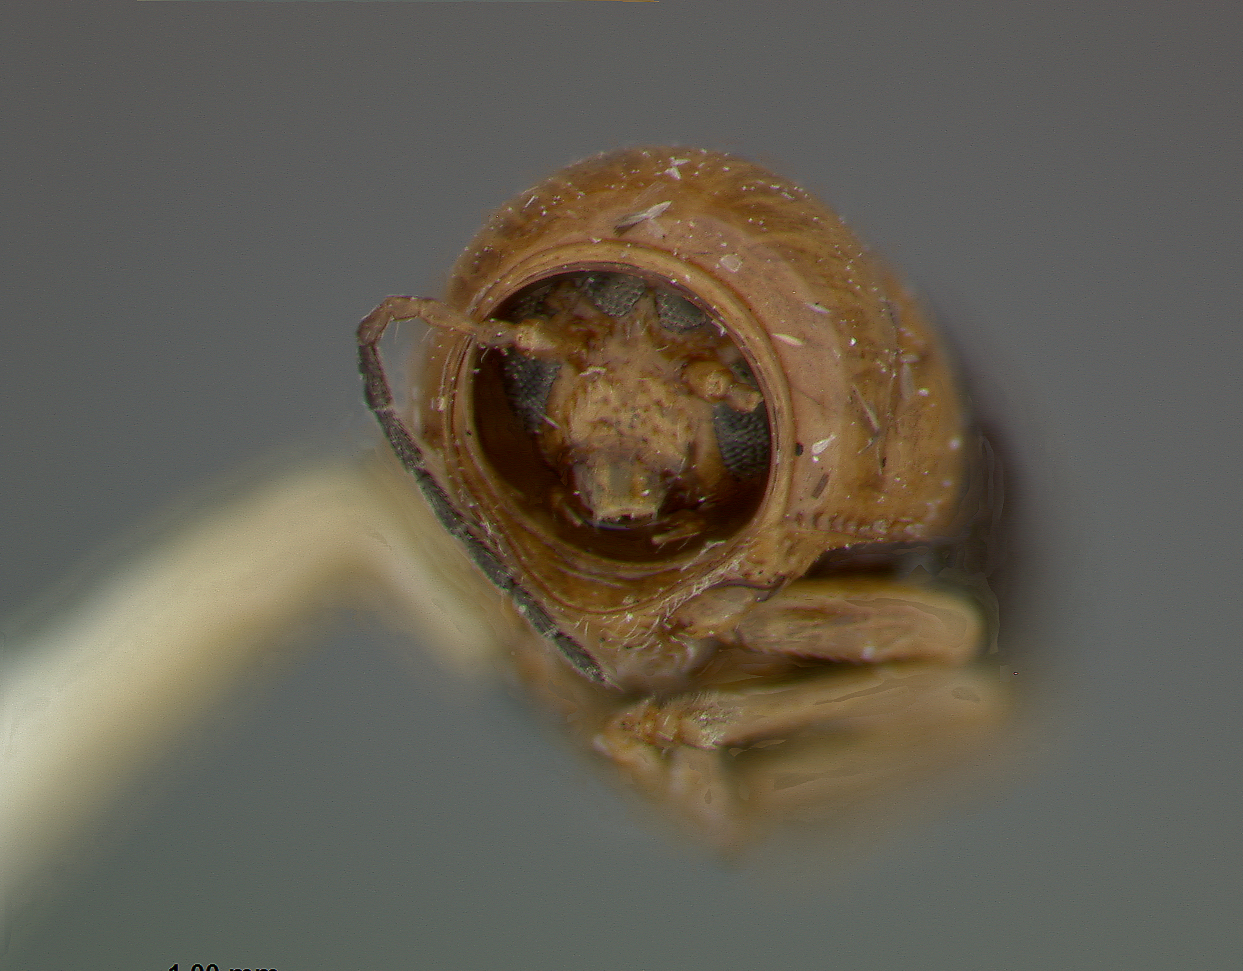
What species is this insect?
Coenobius circumductus
